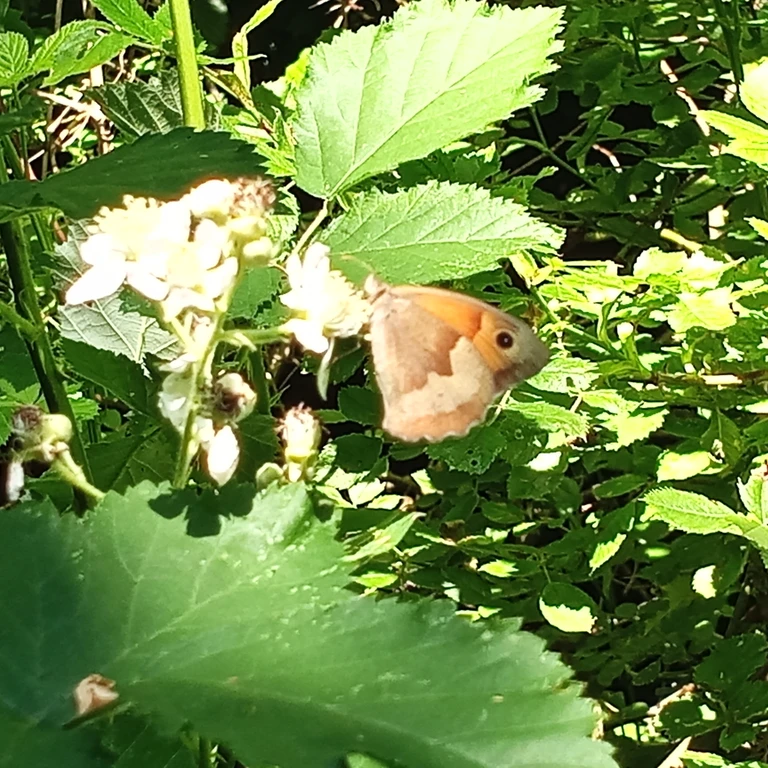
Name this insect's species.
Maniola jurtina
